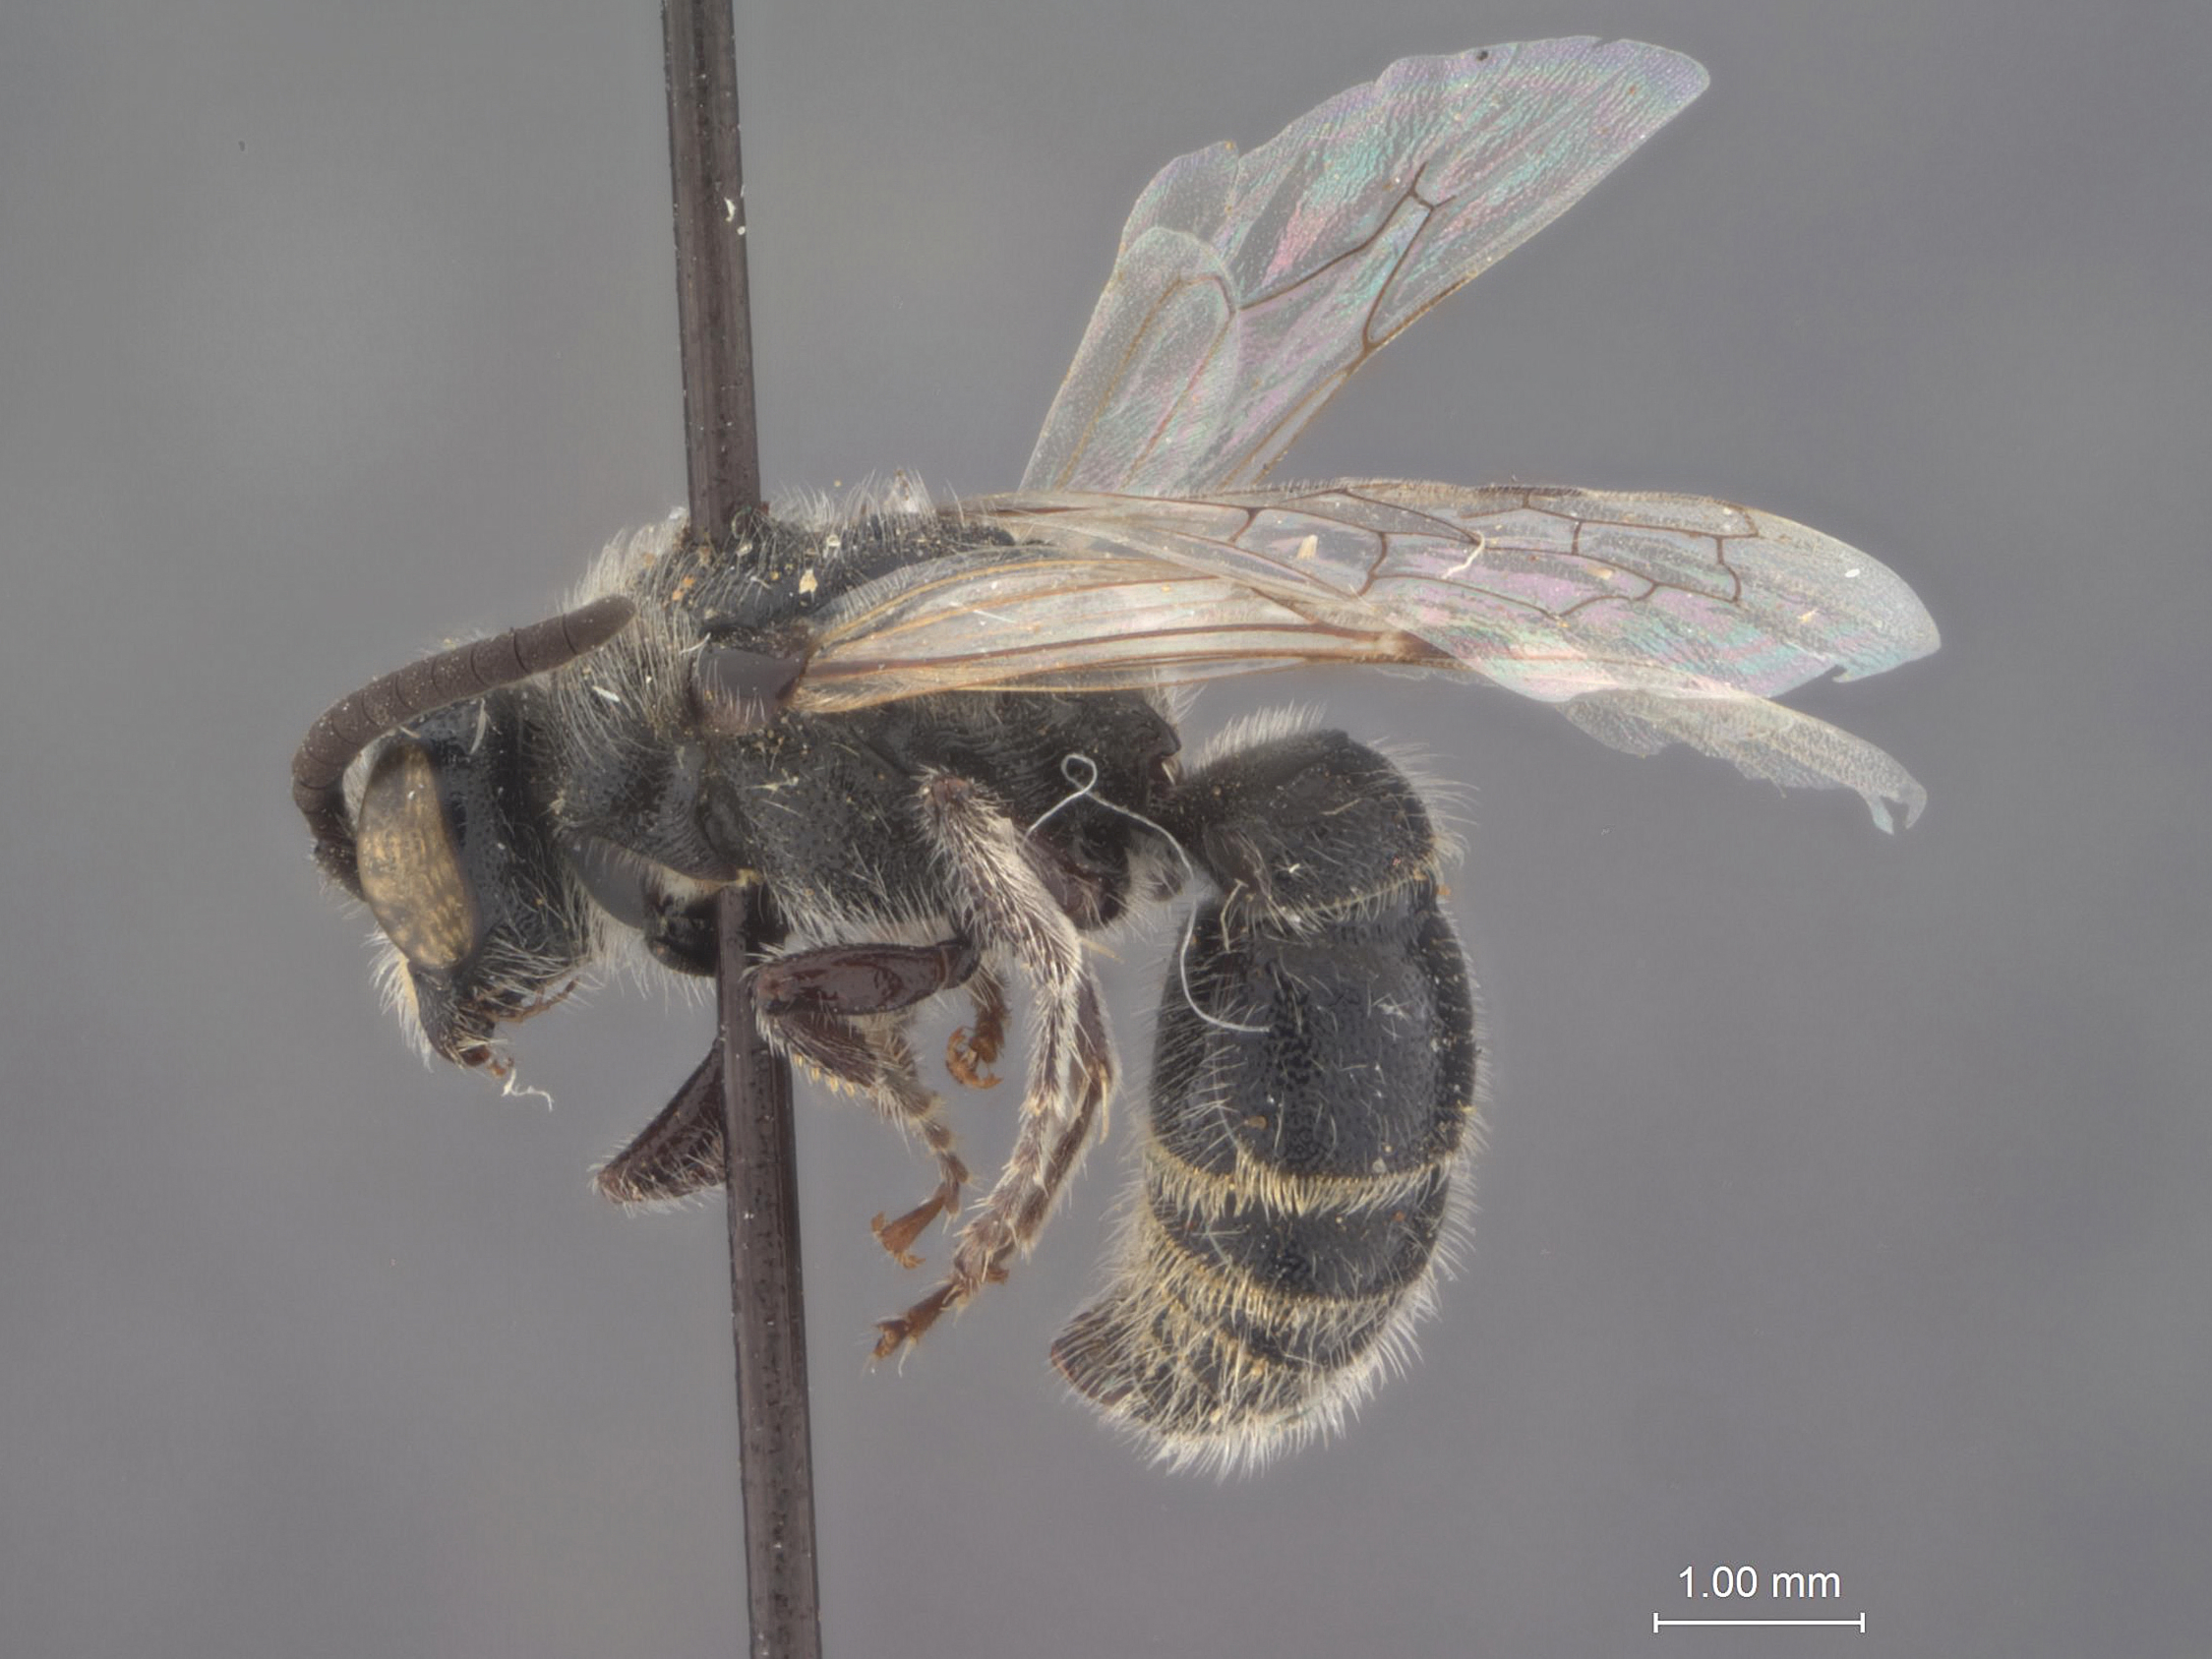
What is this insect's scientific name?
Partiphia mitchelli
